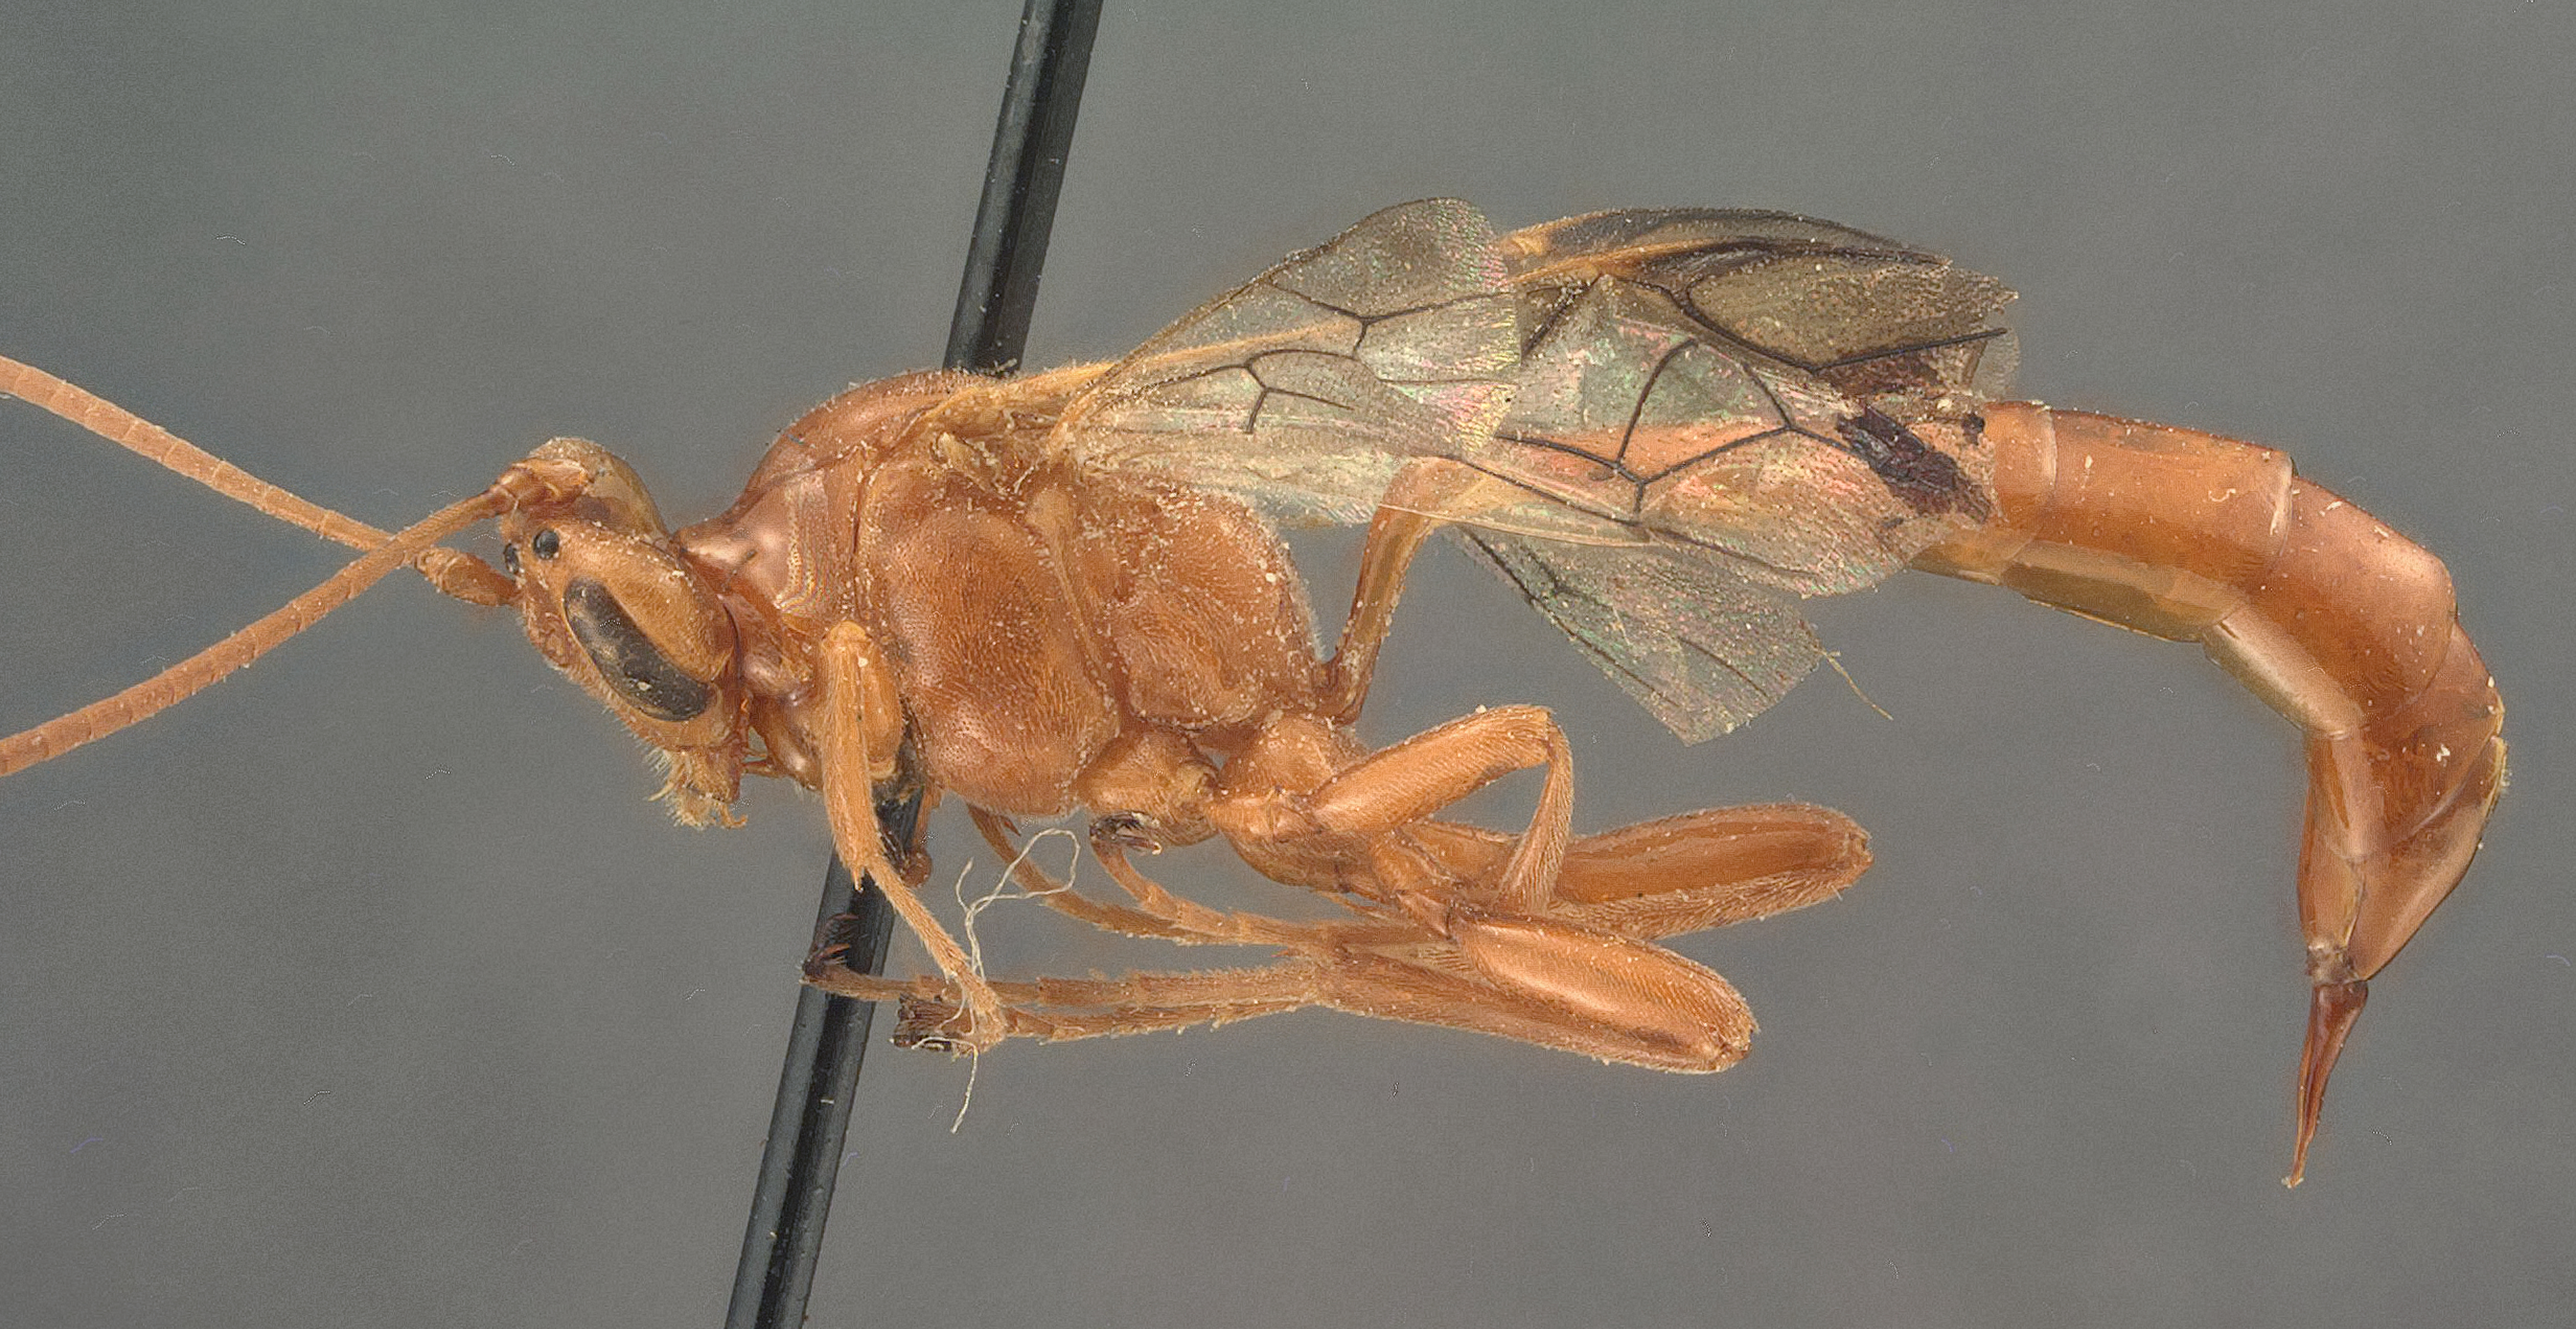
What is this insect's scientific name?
Trophophion tenuiceps
